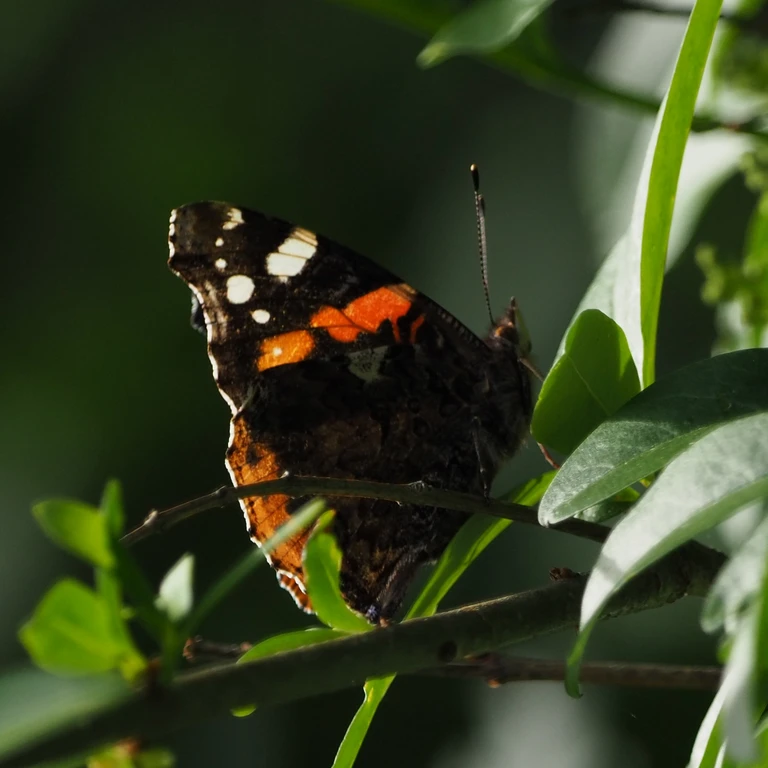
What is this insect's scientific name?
Vanessa atalanta
